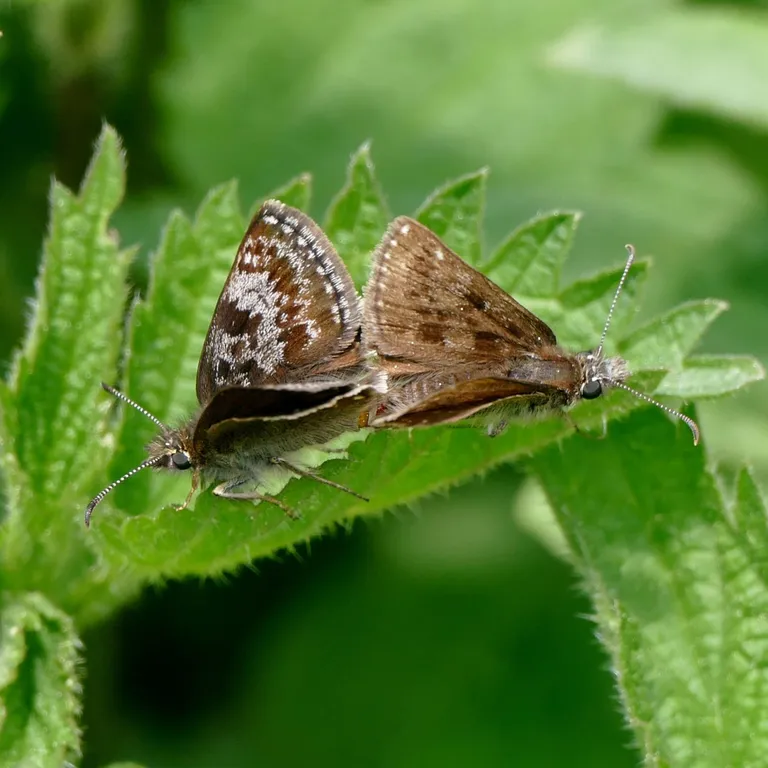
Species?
Erynnis tages
